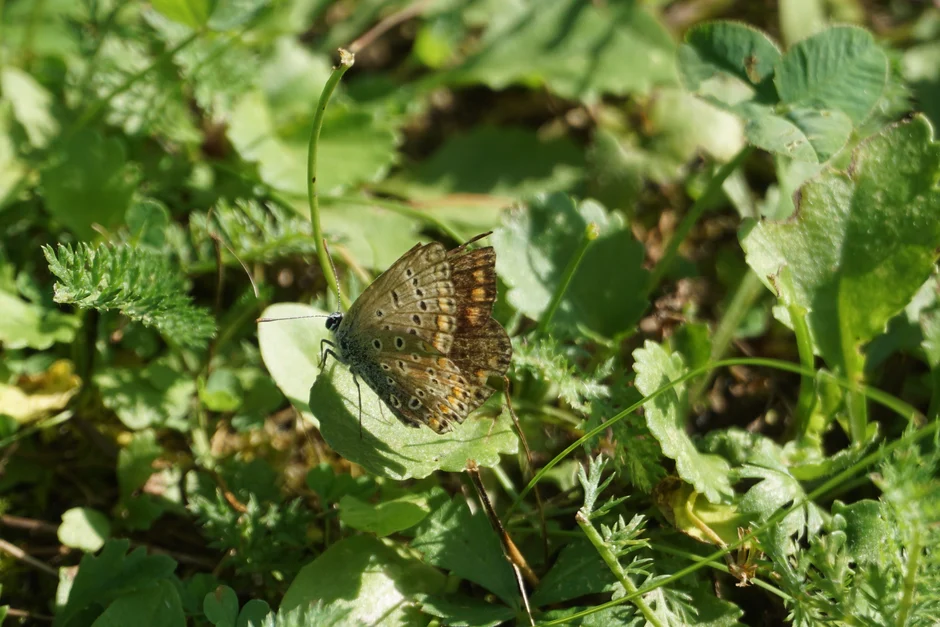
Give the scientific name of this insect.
Polyommatus icarus
